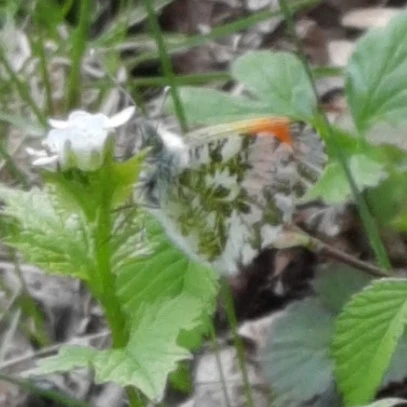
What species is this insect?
Anthocharis cardamines
